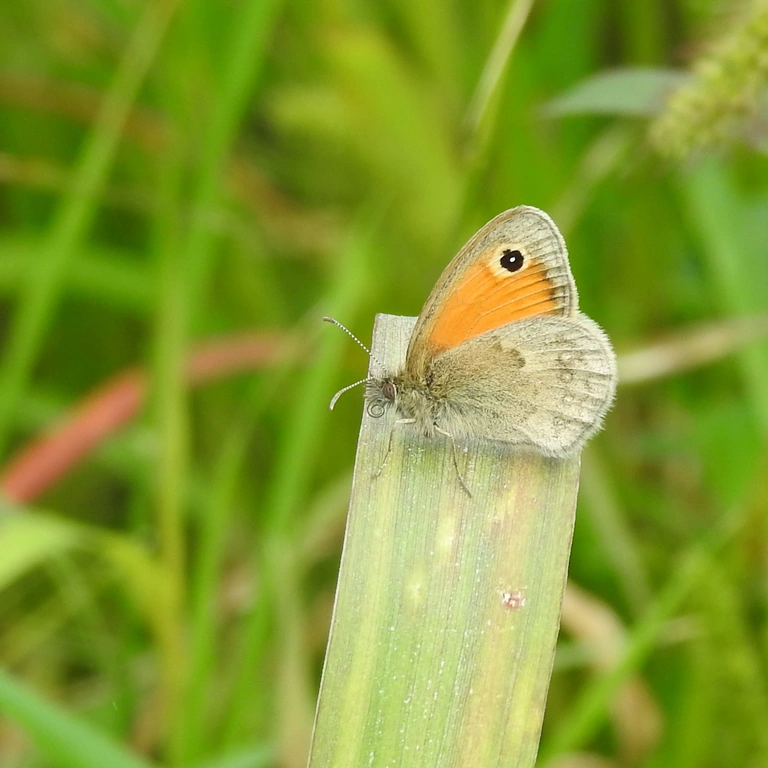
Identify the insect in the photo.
Coenonympha pamphilus
